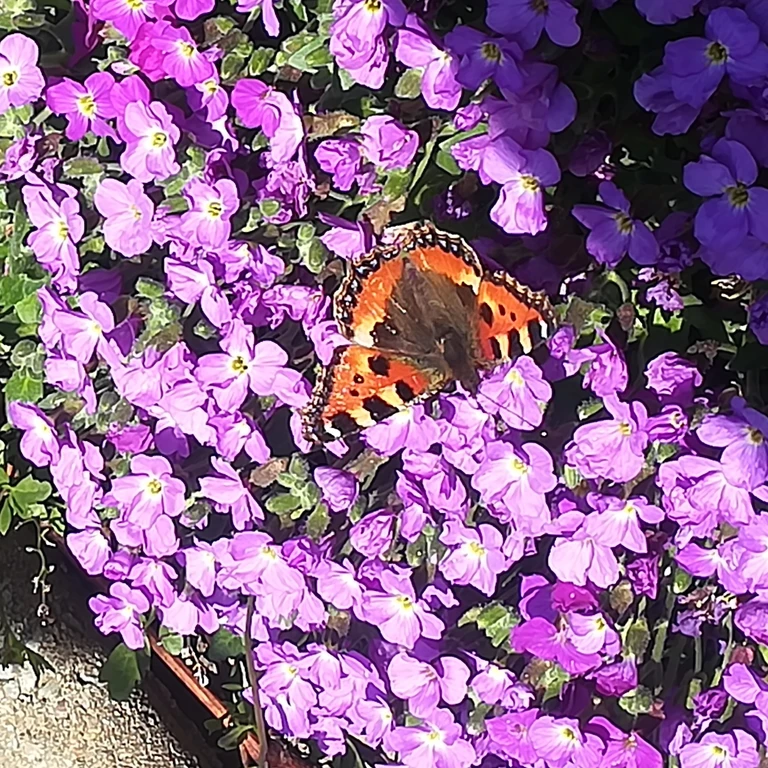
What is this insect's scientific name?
Aglais urticae
